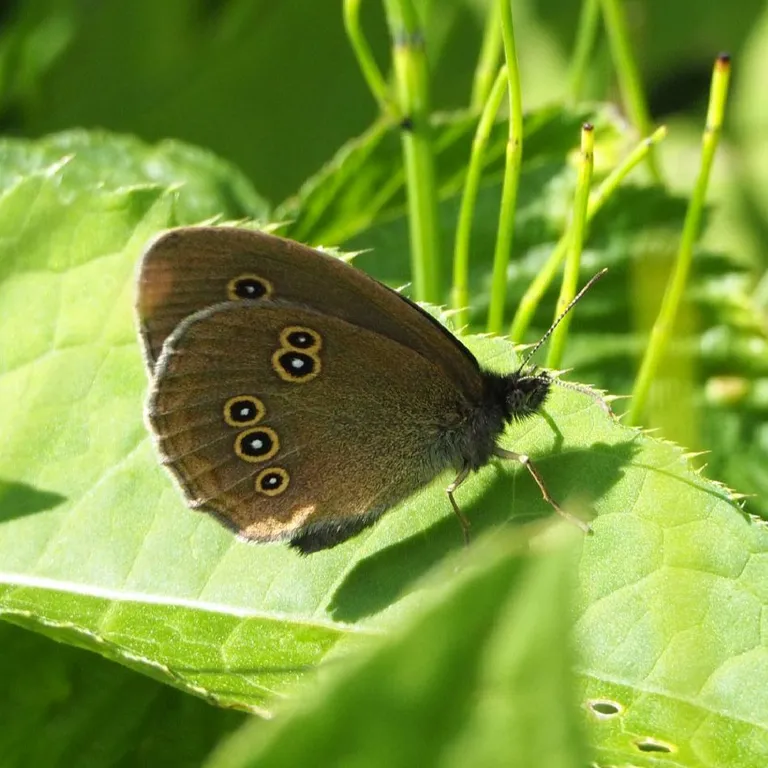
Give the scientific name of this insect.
Aphantopus hyperantus
